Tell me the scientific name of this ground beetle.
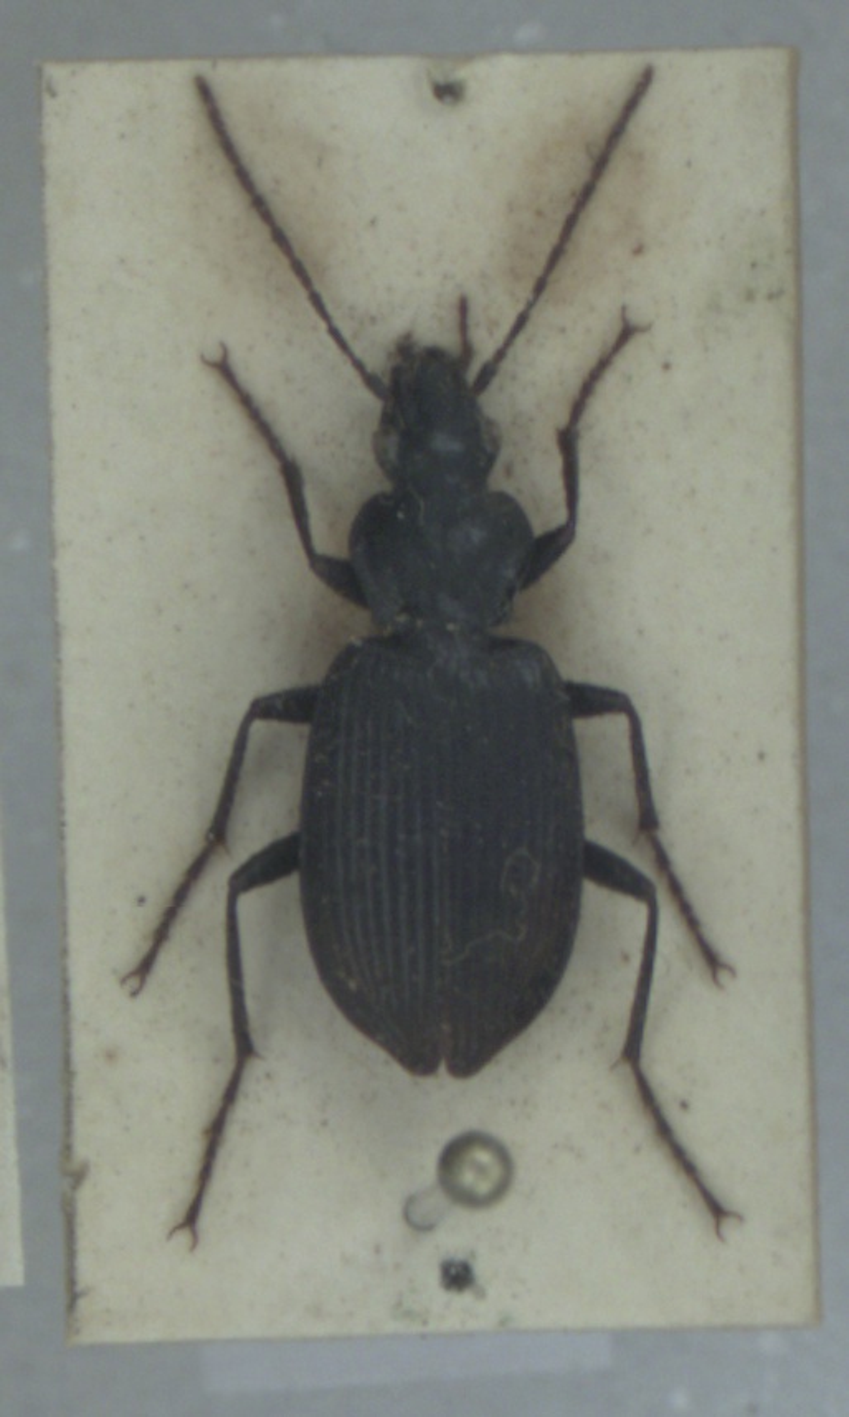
Platynus assimilis
